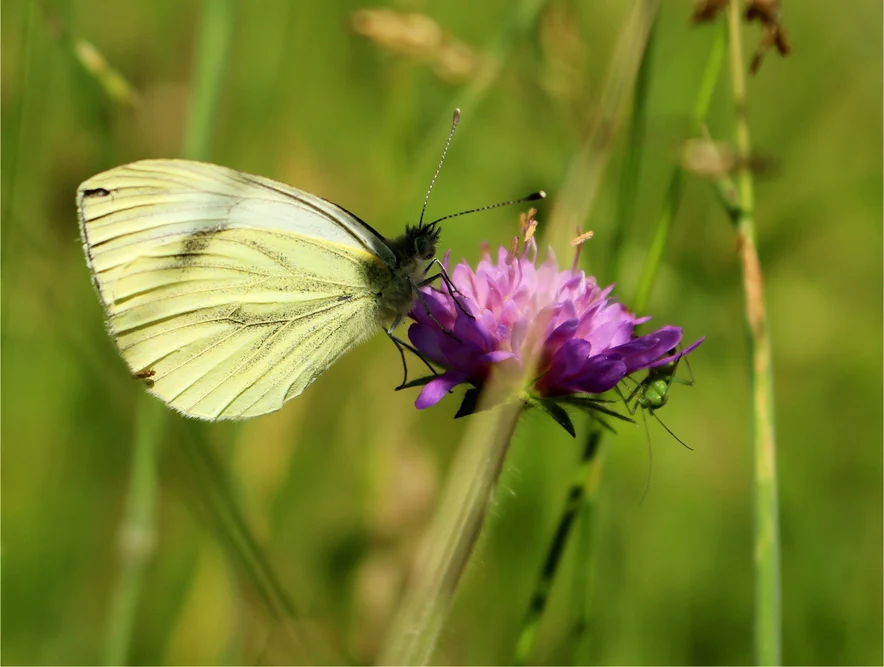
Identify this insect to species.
Pieris napi
